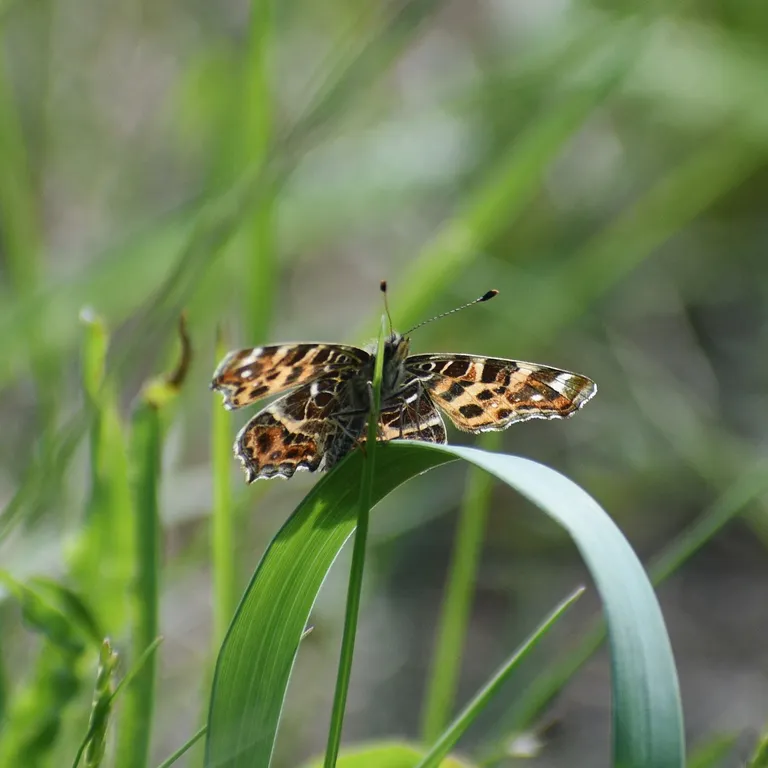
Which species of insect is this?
Araschnia levana
